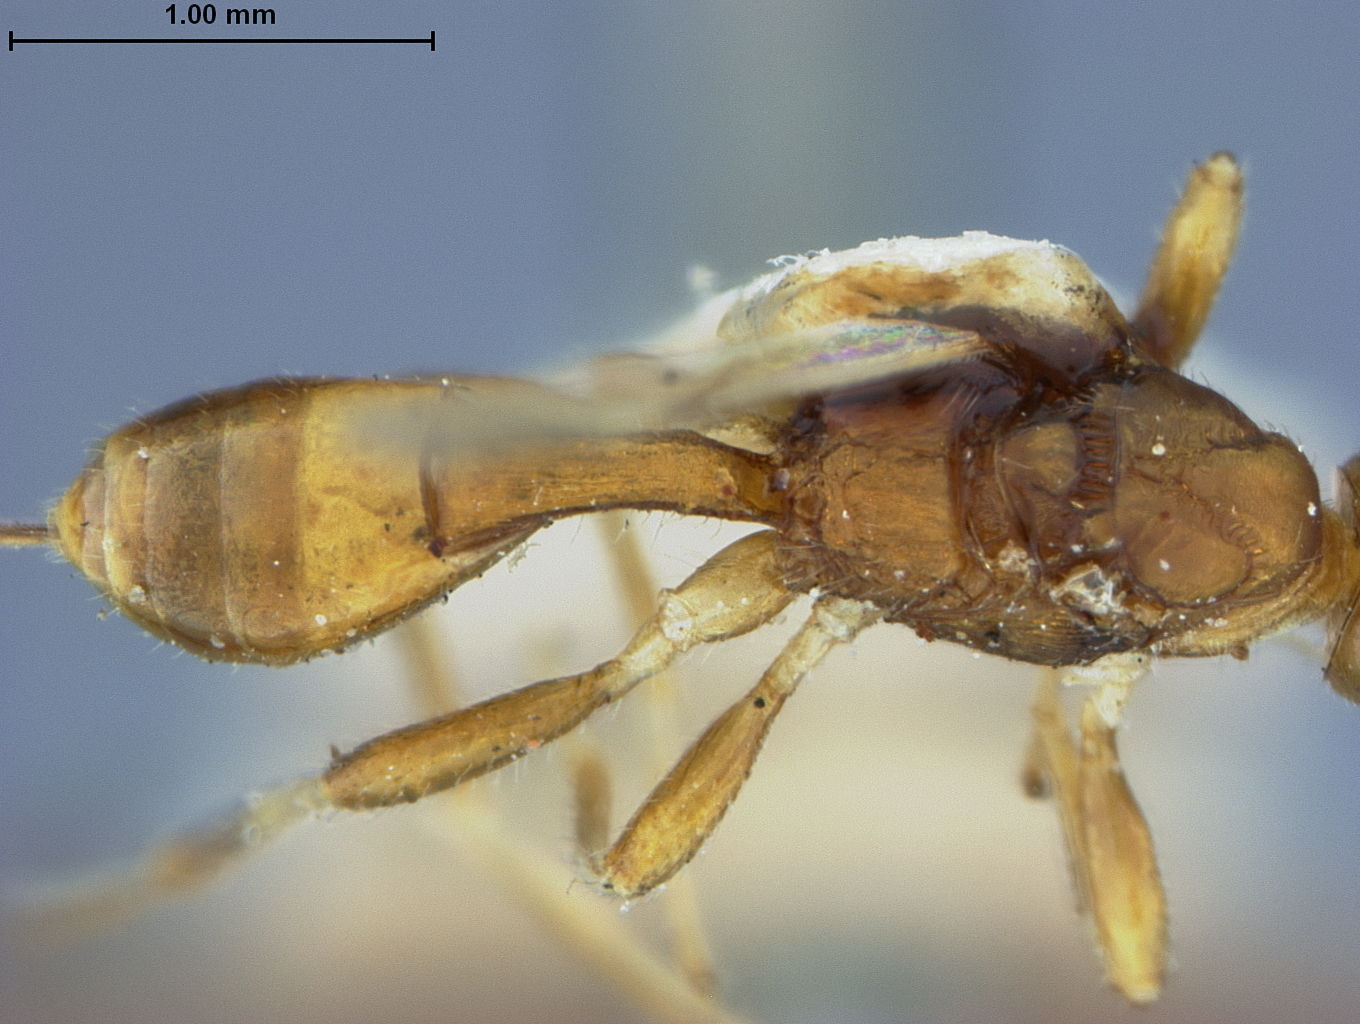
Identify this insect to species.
Spathius pallidus
